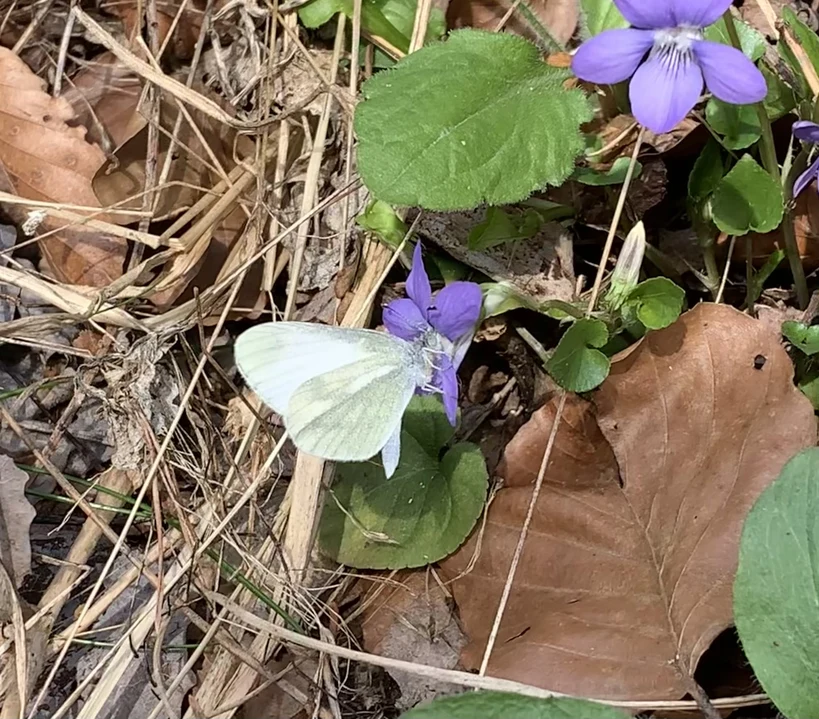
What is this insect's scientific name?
Leptidea sinapis/juvernica
